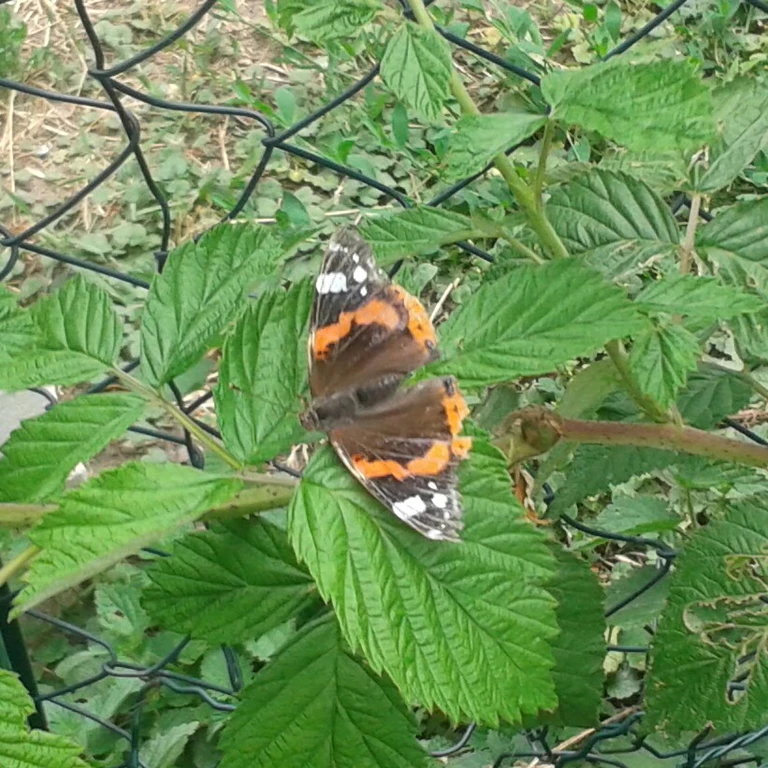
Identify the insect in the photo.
Vanessa atalanta
